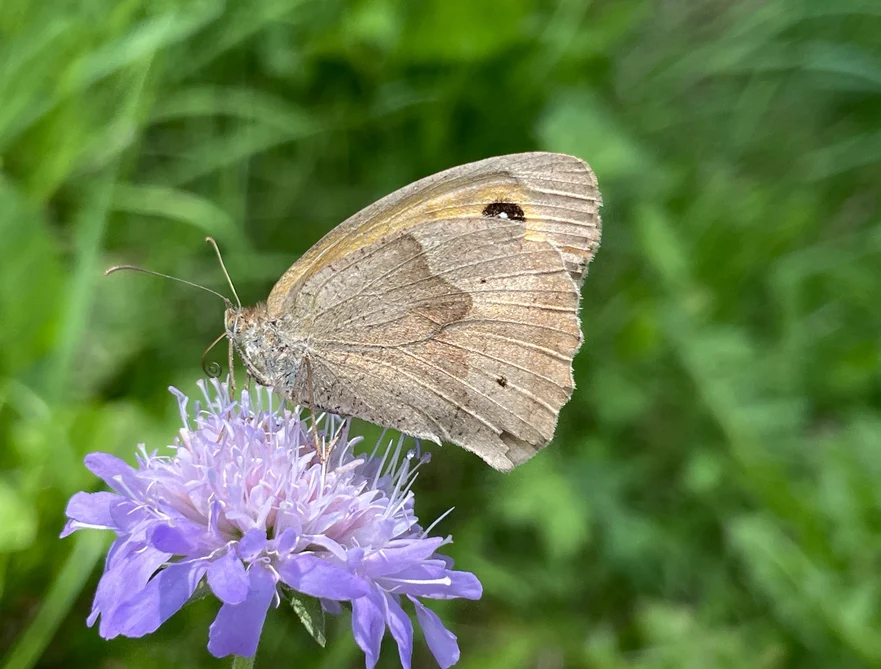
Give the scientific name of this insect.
Maniola jurtina
